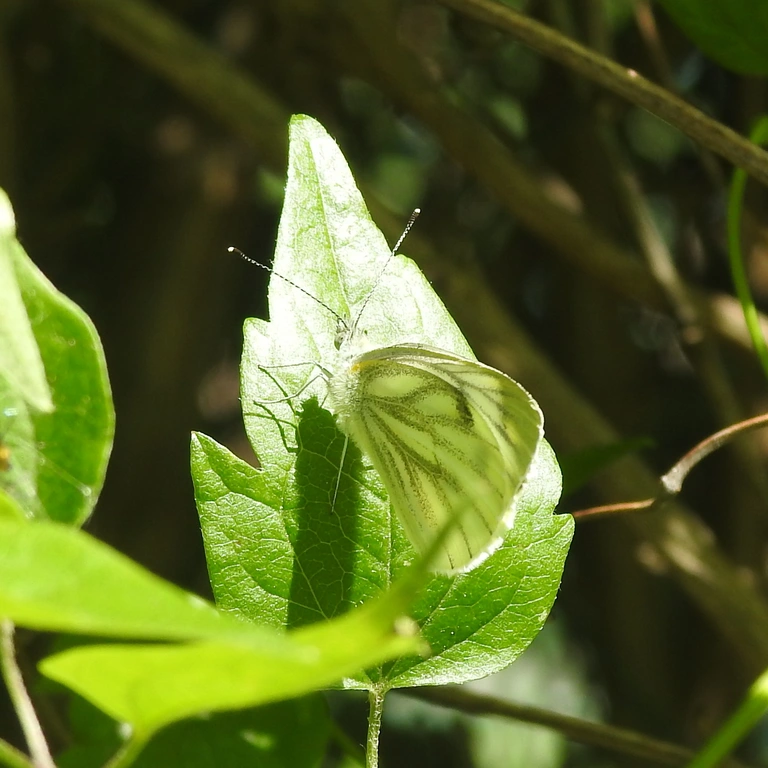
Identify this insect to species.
Pieris napi
